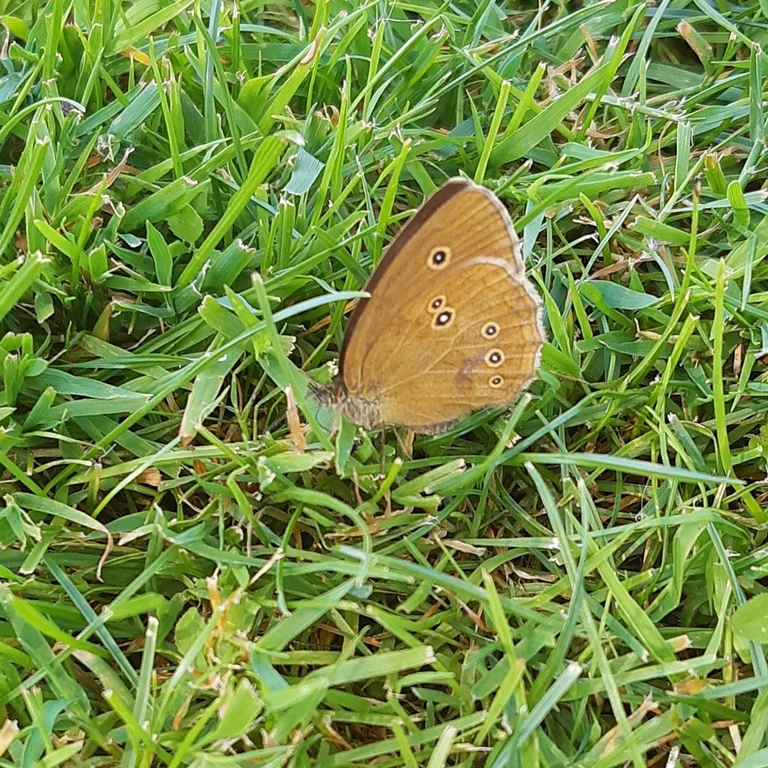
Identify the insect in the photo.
Aphantopus hyperantus
